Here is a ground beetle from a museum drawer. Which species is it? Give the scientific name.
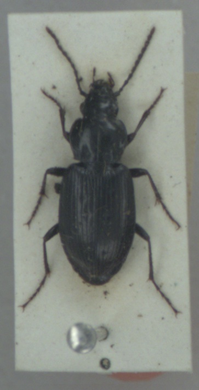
Pterostichus quadrifoveolatus
